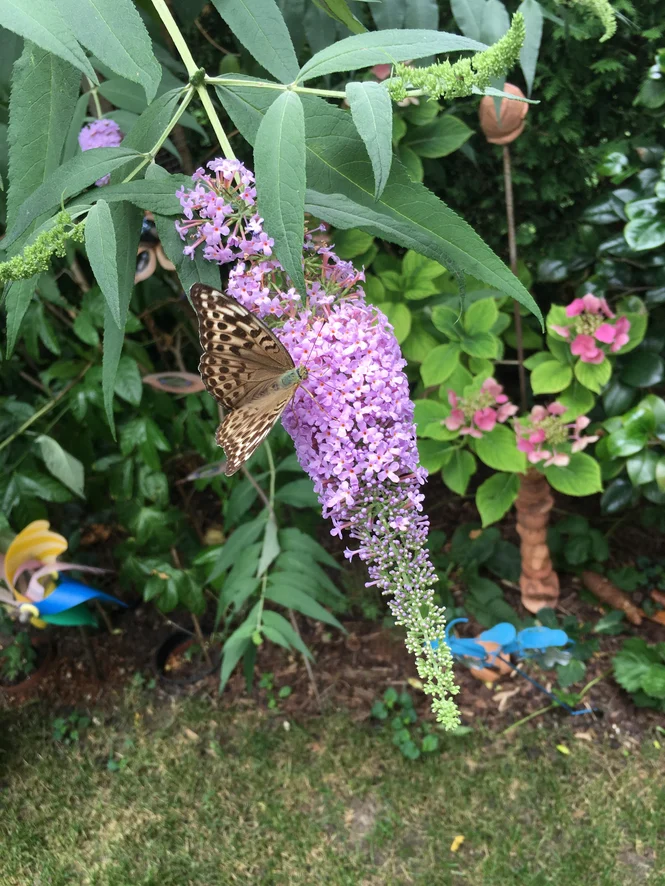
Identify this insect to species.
Argynnis paphia
